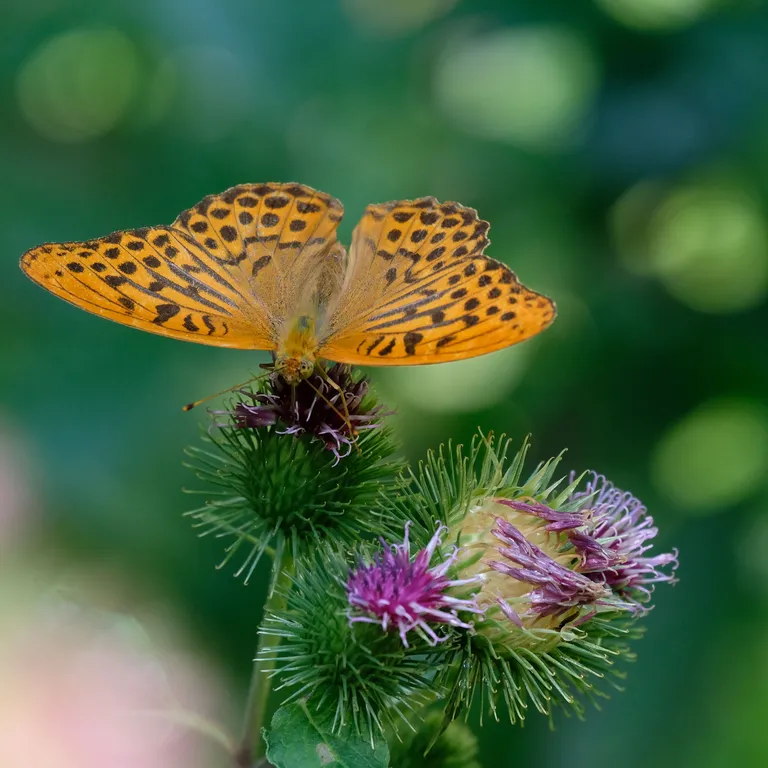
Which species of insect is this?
Argynnis paphia
